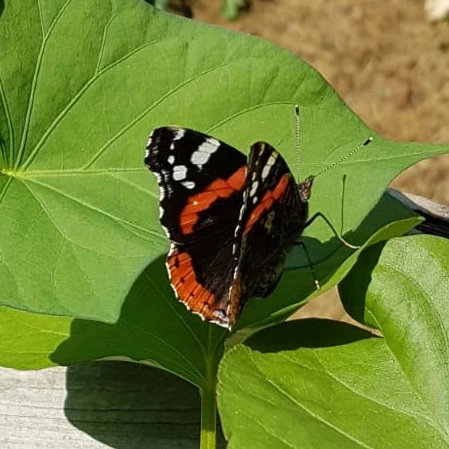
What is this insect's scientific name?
Vanessa atalanta
